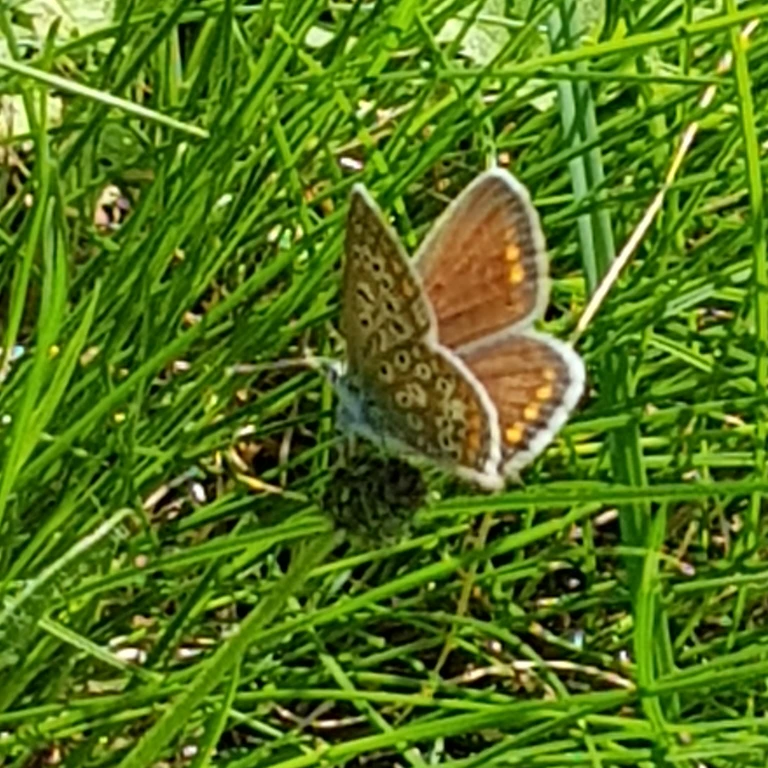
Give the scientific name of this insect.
Polyommatus icarus
